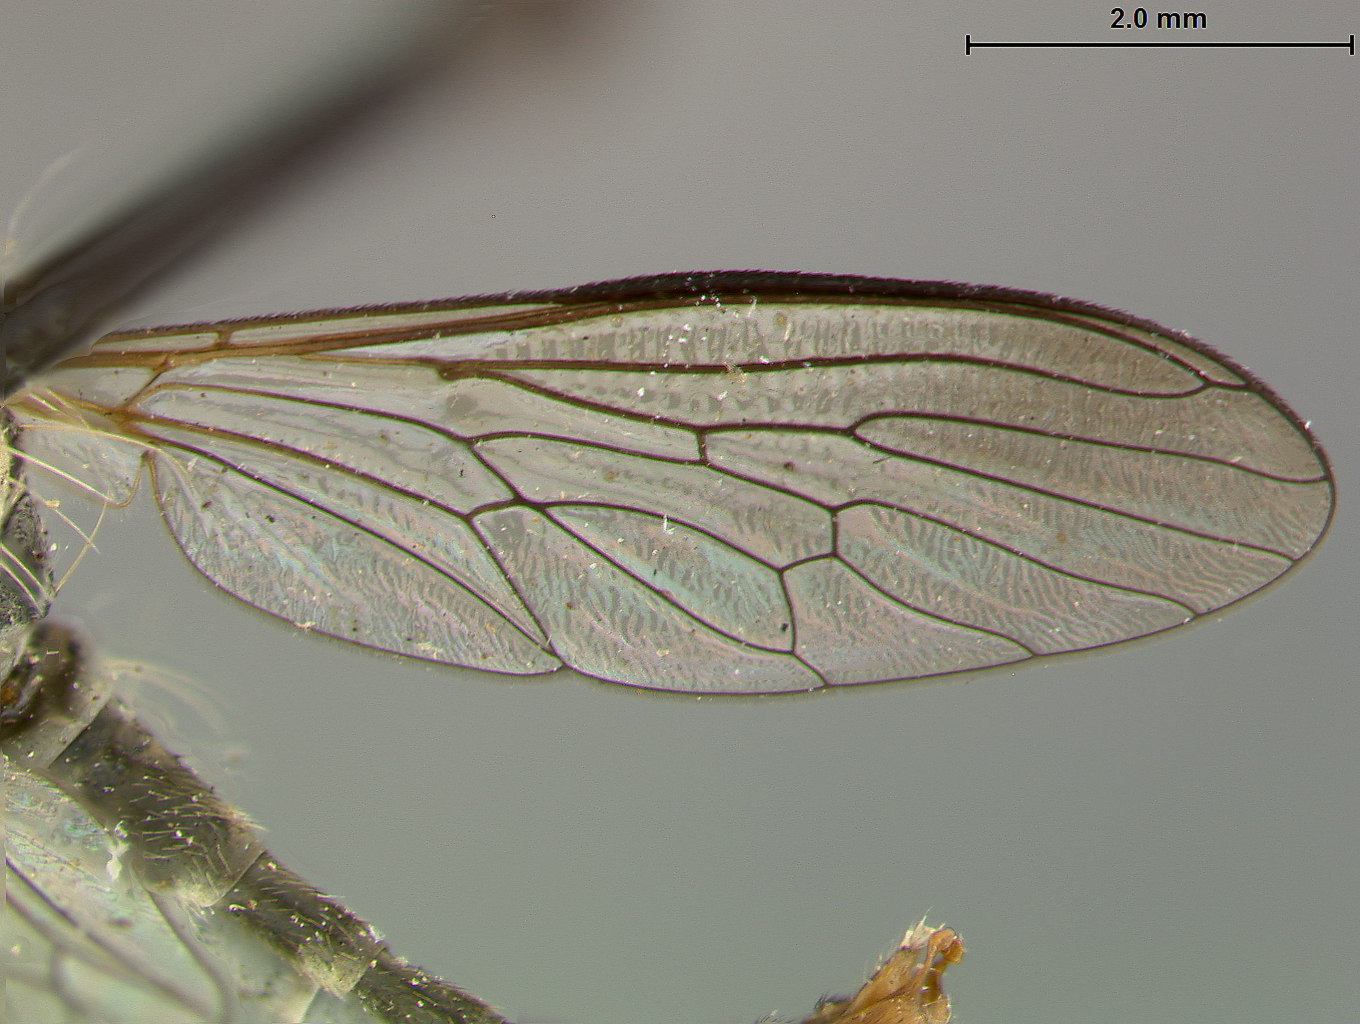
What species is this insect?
Ommatius flavicaudus
